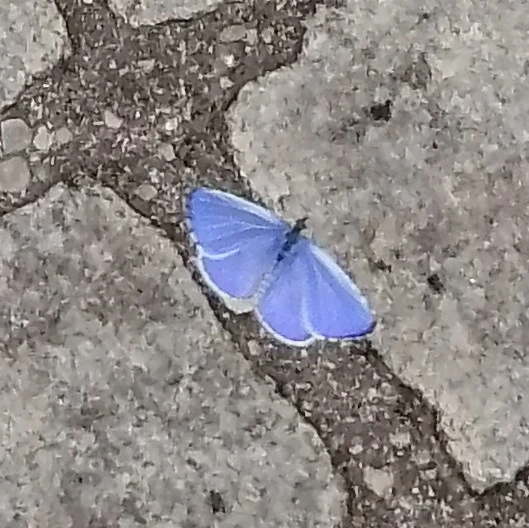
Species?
Celastrina argiolus
